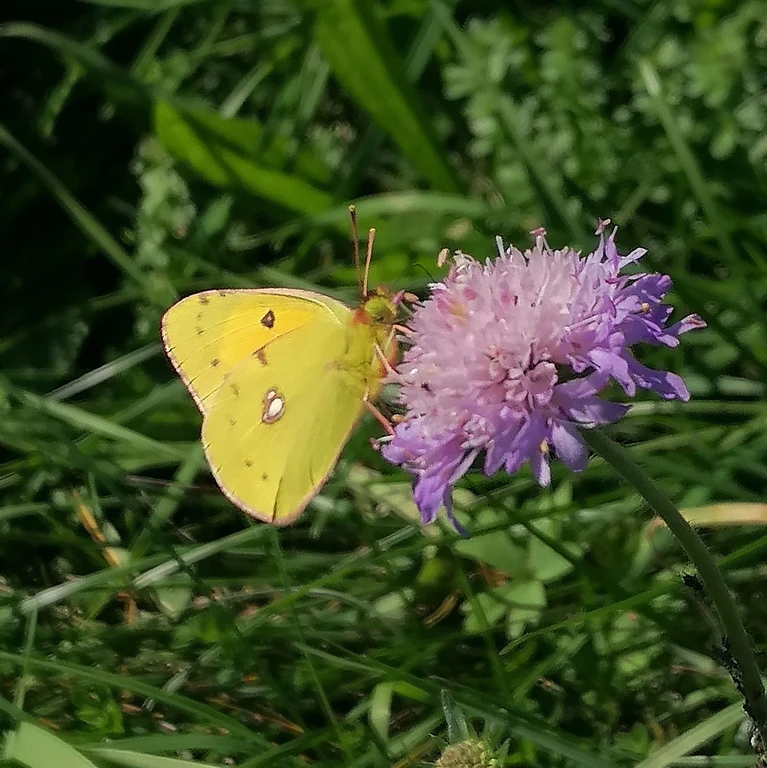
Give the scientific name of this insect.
Colias croceus
